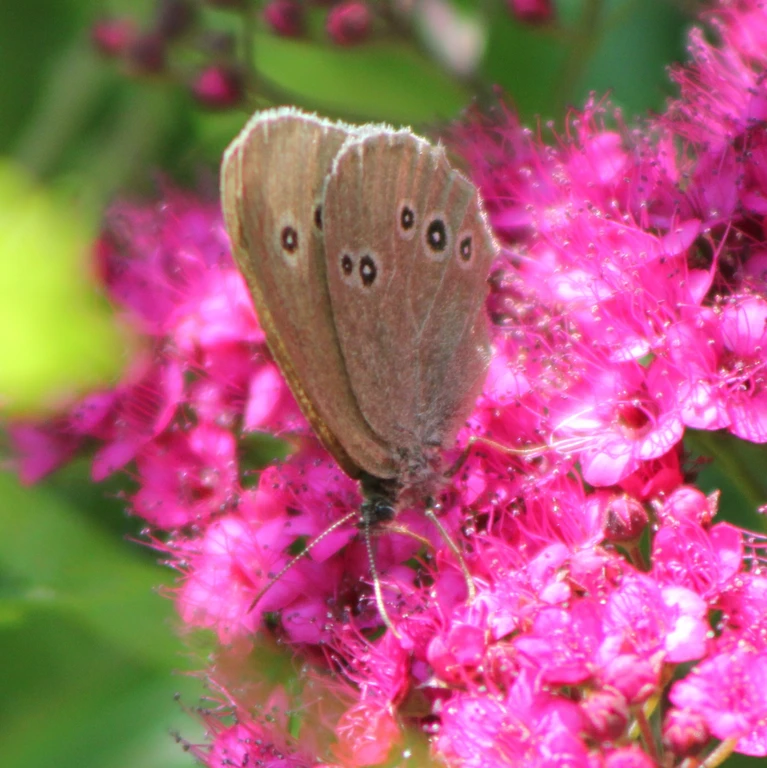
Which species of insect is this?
Aphantopus hyperantus
